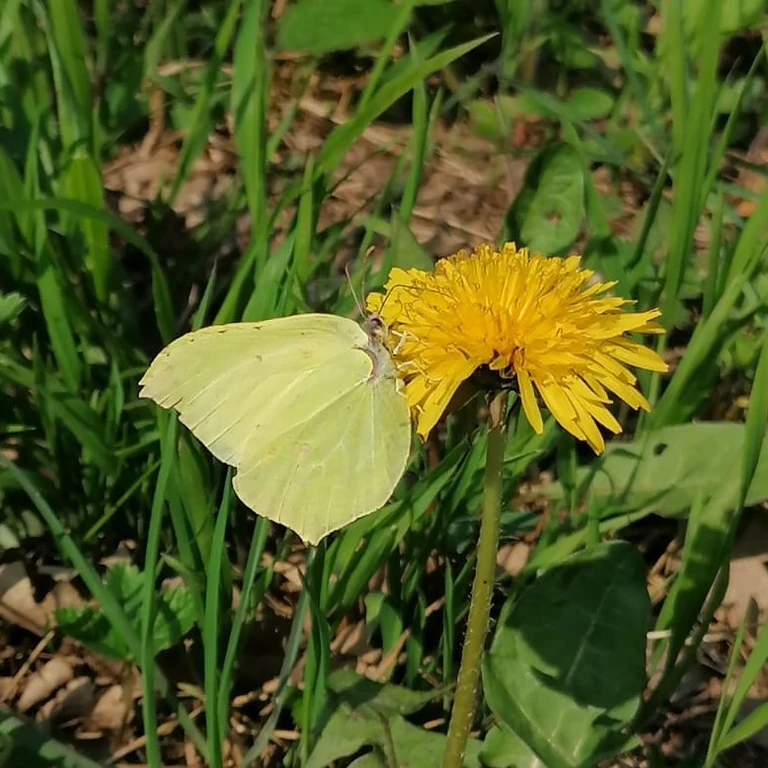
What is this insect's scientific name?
Gonepteryx rhamni
